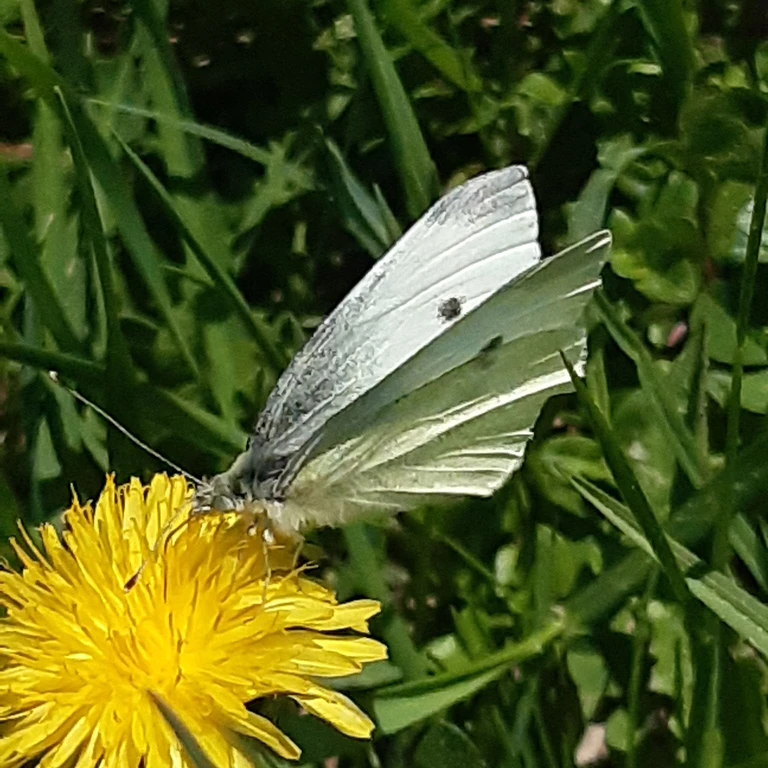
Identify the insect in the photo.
Pieris rapae
